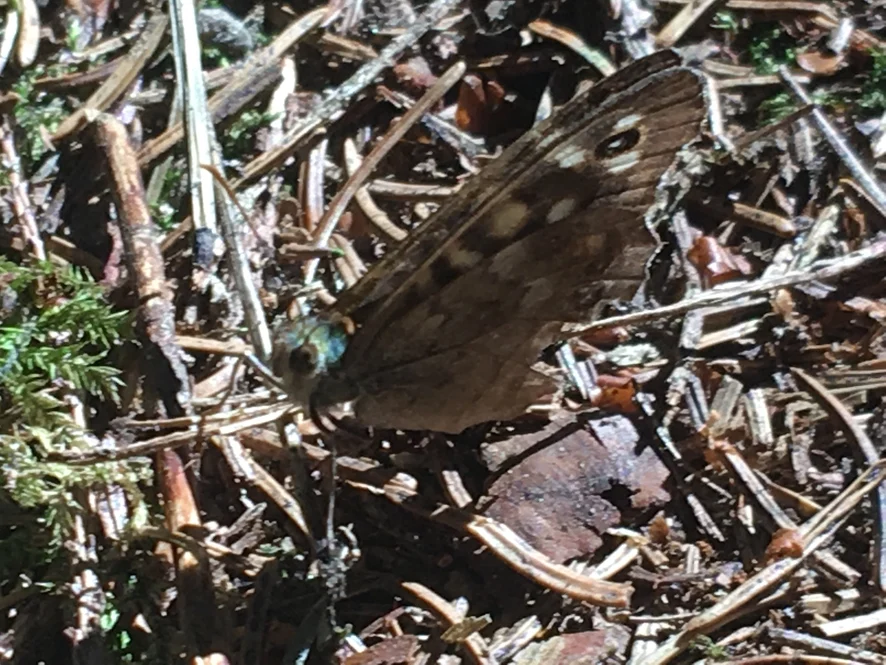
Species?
Pararge aegeria
